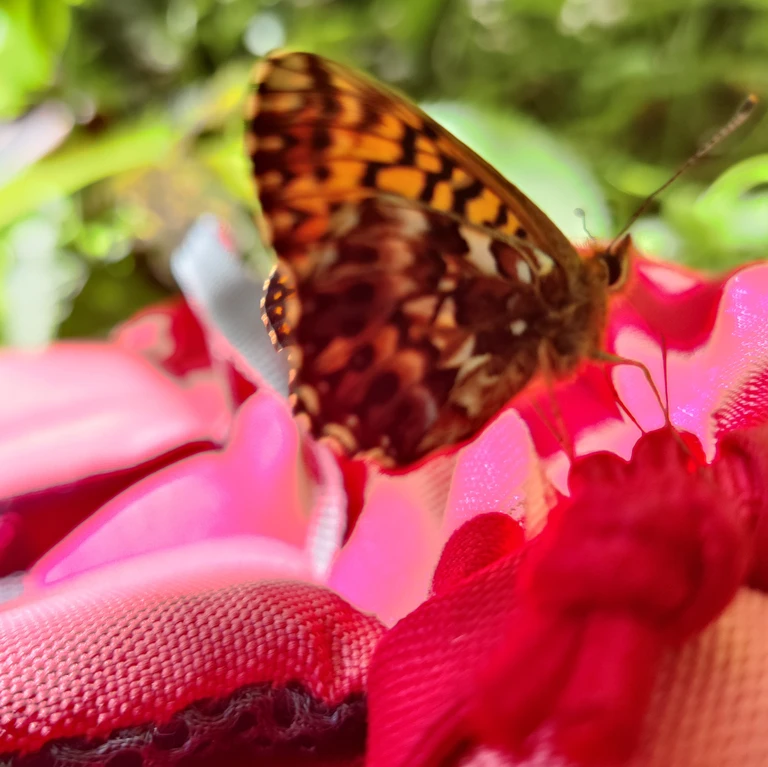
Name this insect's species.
Boloria titania
